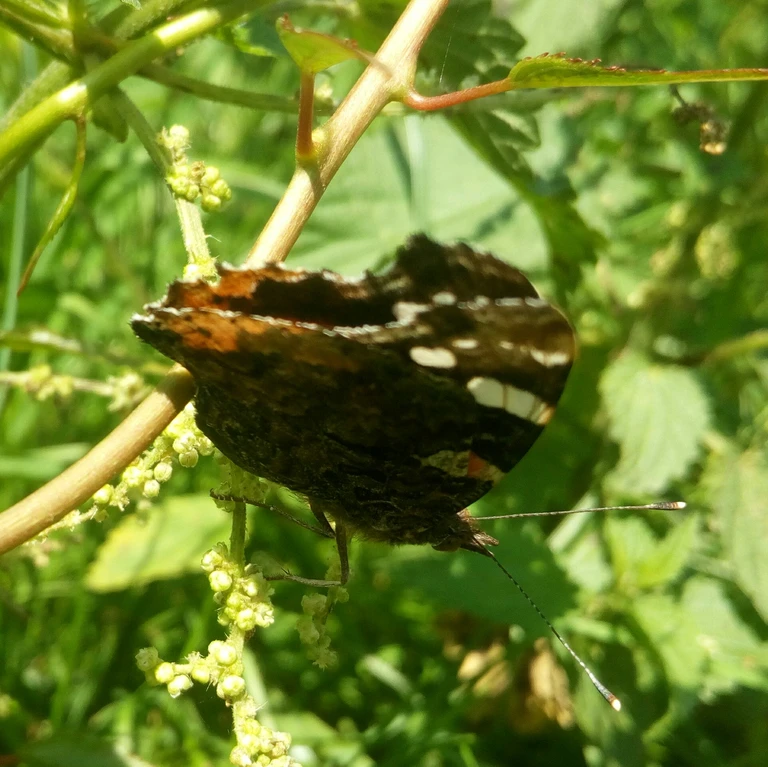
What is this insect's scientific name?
Vanessa atalanta
